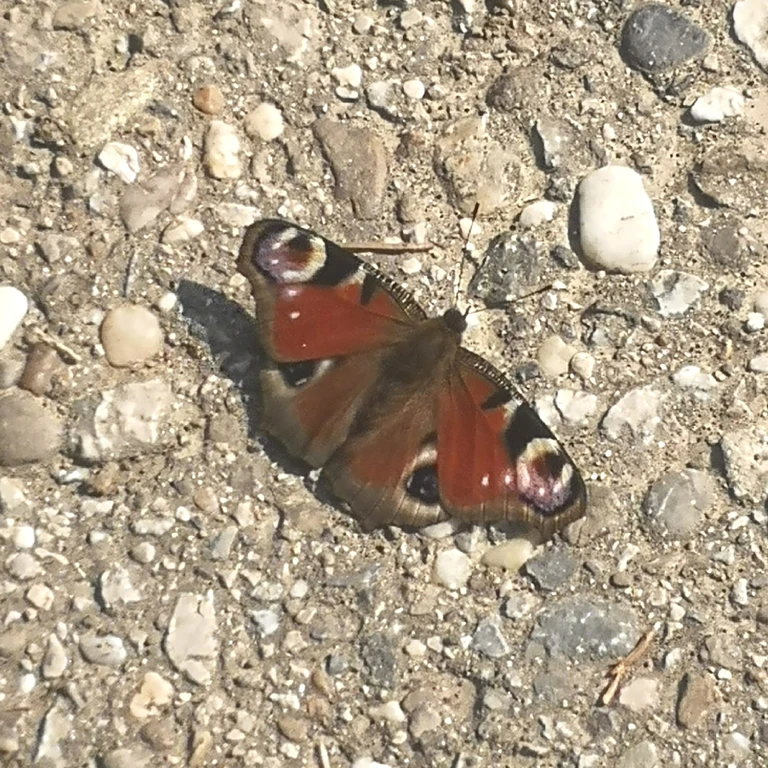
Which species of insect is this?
Aglais io
